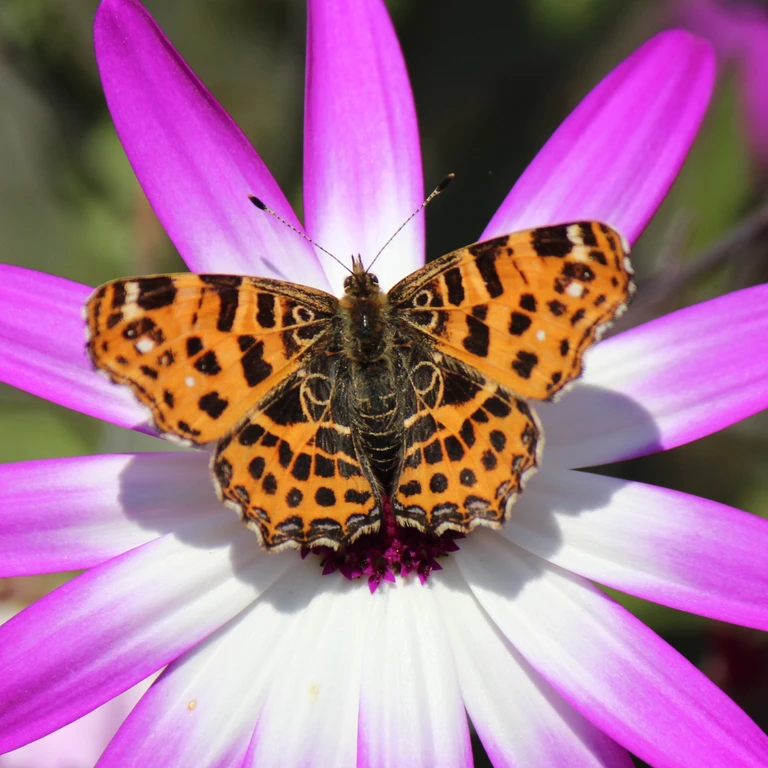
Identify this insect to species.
Araschnia levana
